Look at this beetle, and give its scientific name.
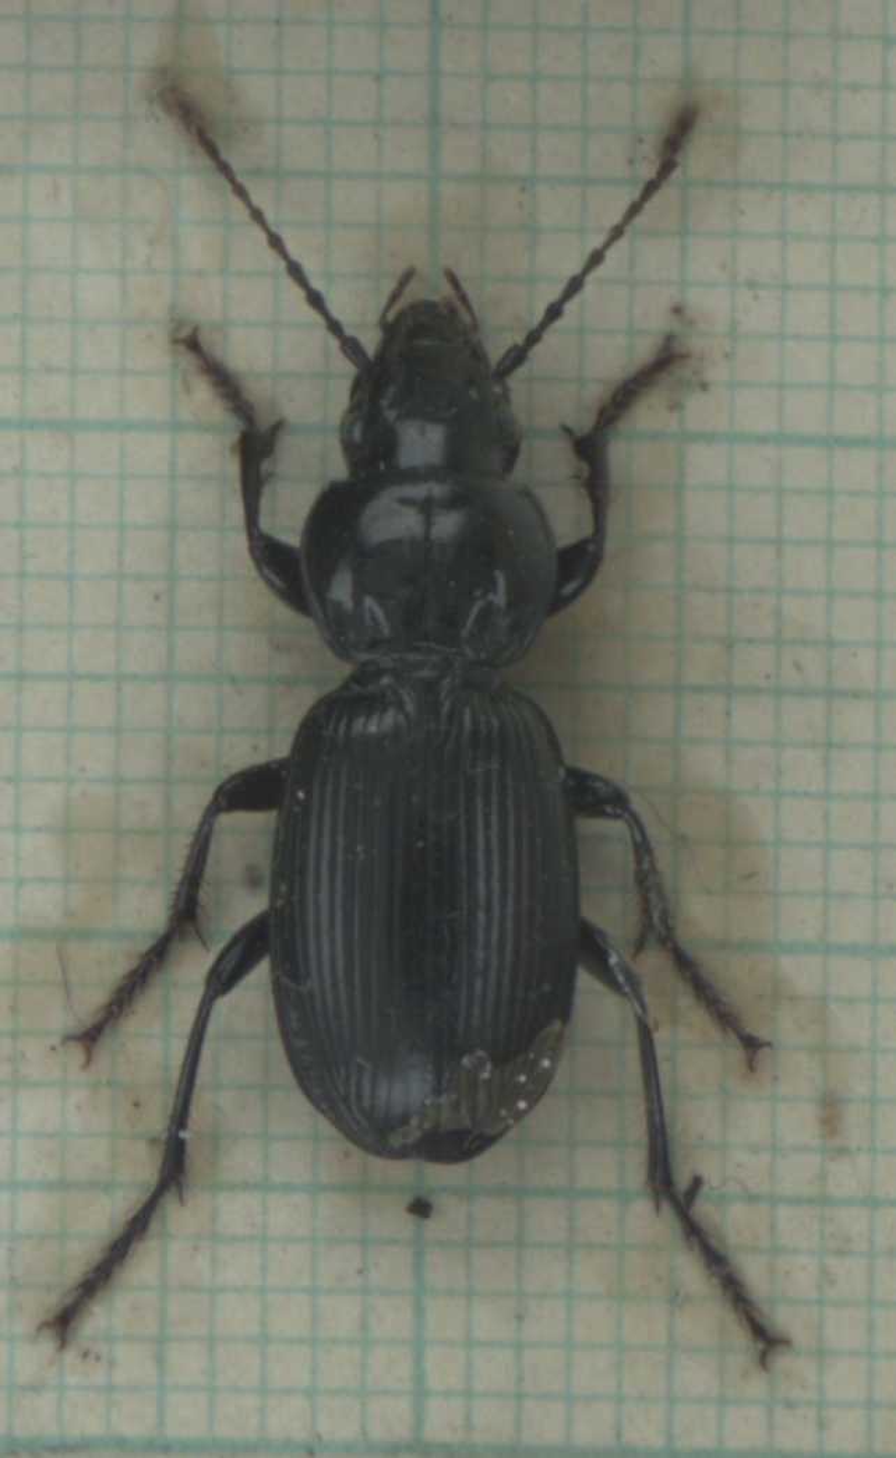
Pterostichus madidus
